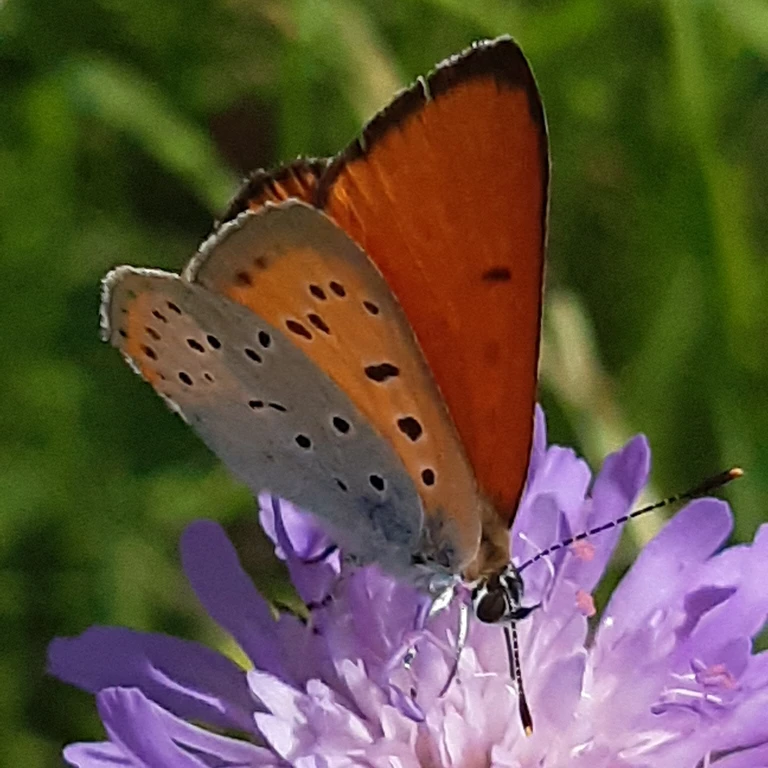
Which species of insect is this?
Lycaena dispar
